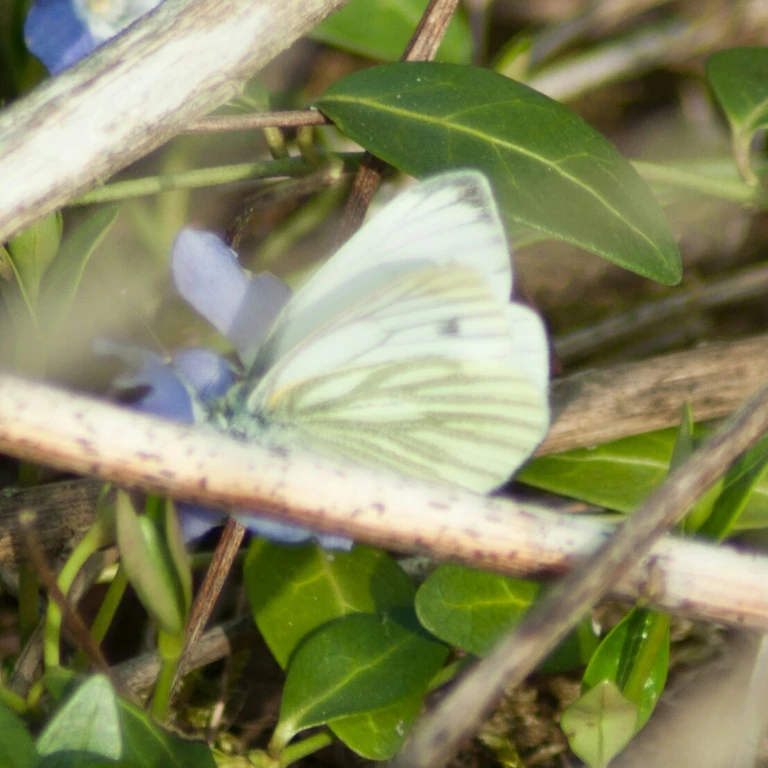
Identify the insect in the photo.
Pieris napi
